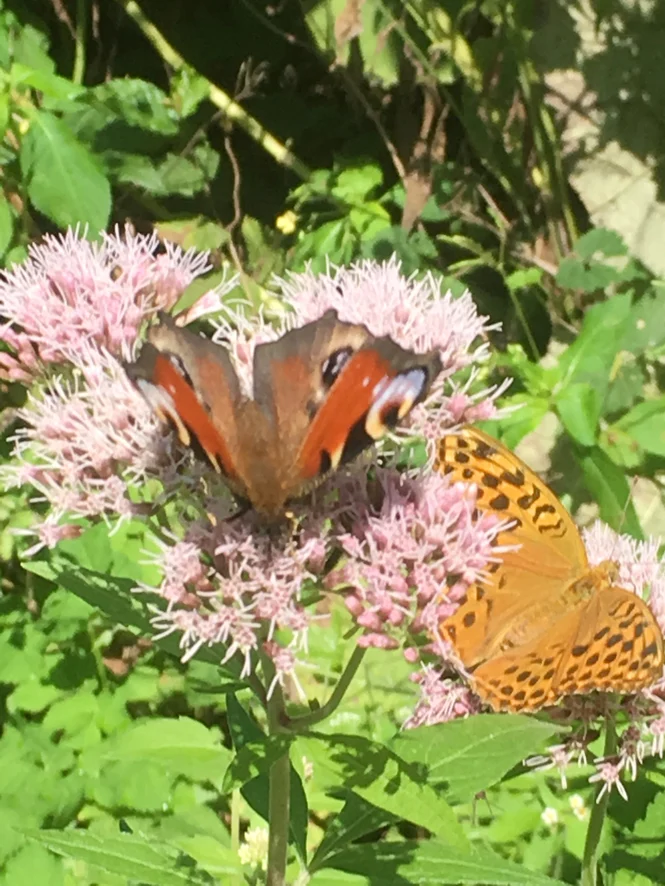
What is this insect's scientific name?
Aglais io
